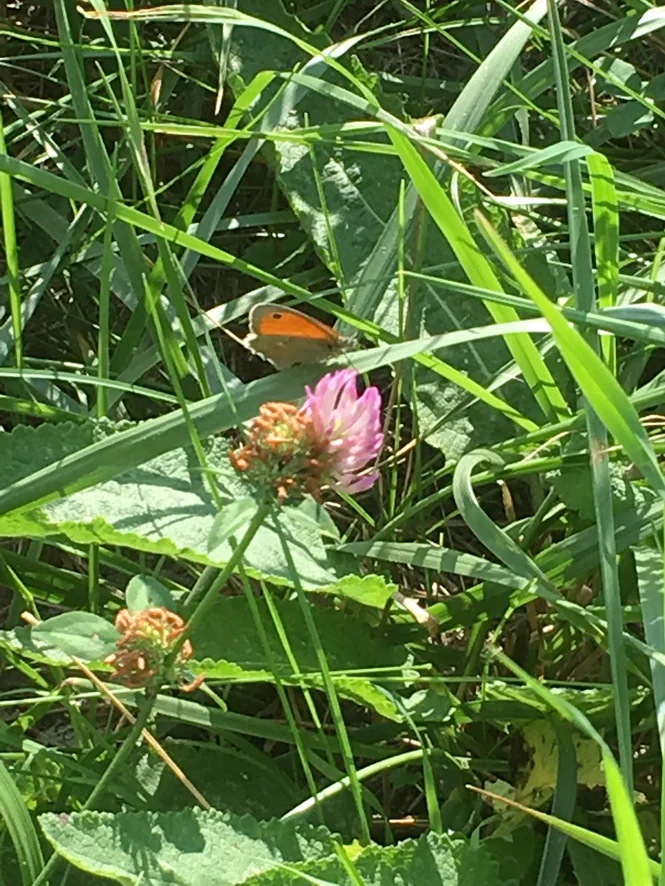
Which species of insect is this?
Coenonympha pamphilus
